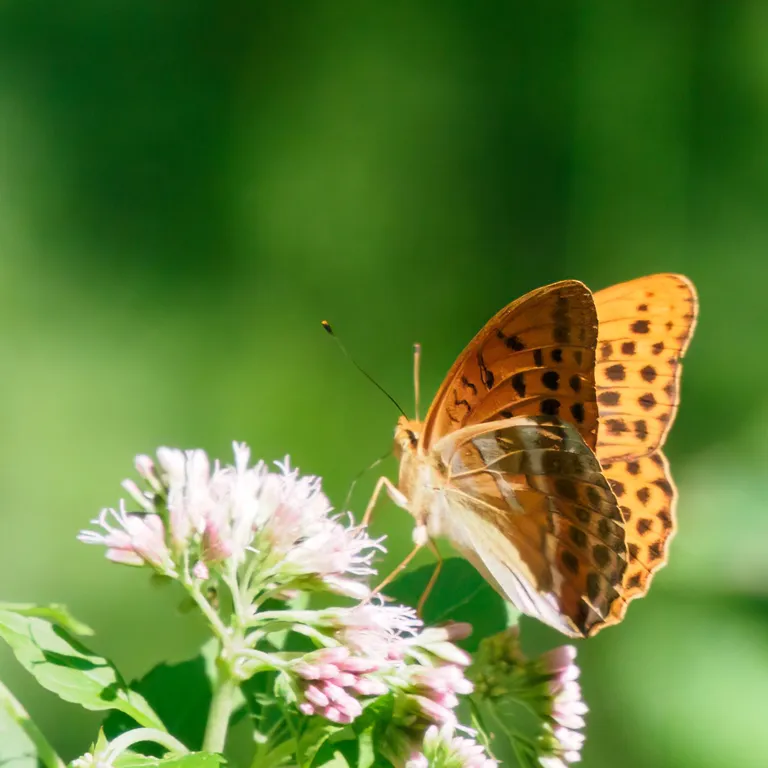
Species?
Argynnis paphia
